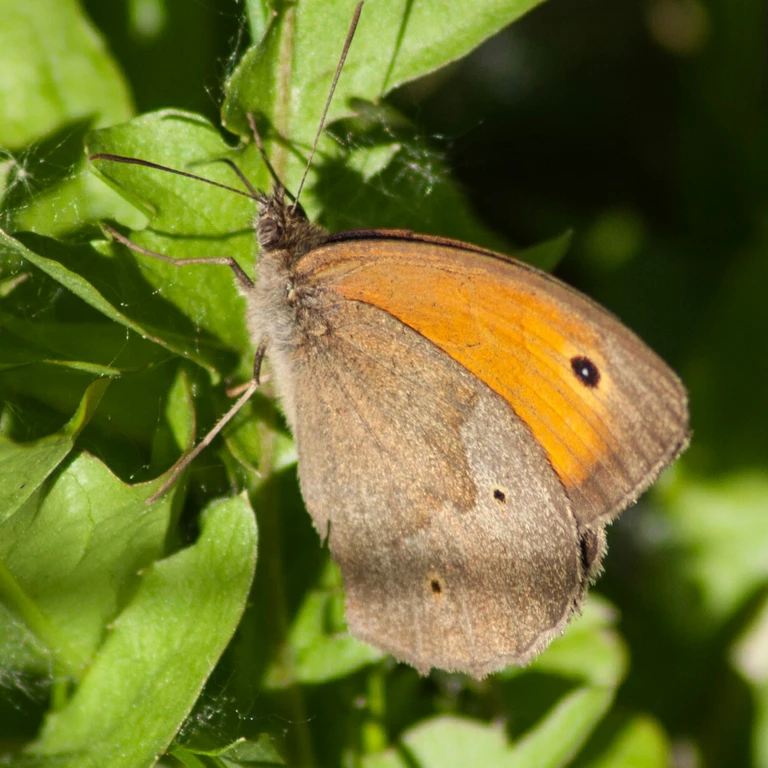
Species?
Maniola jurtina
